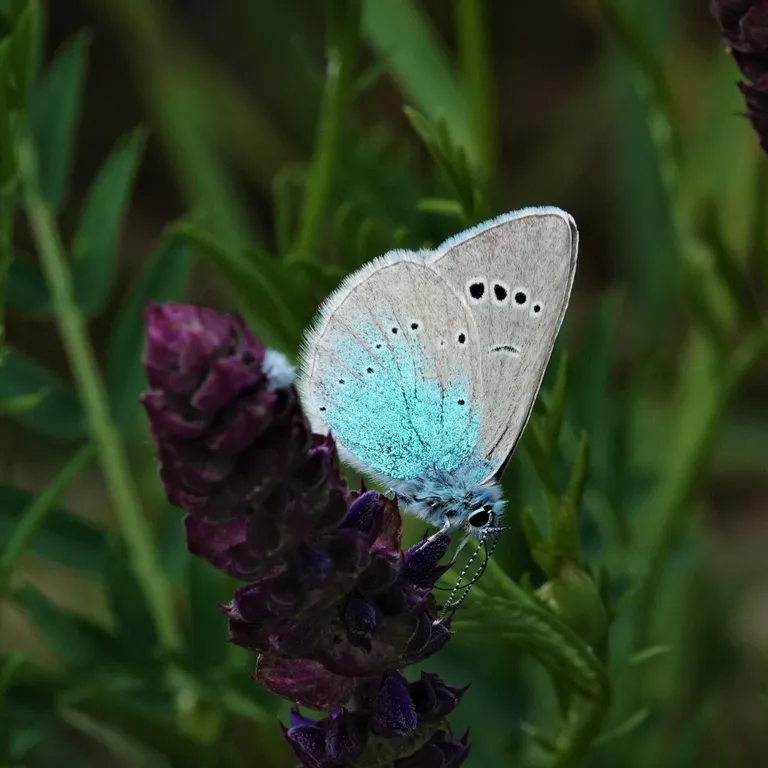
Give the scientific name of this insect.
Glaucopsyche alexis
